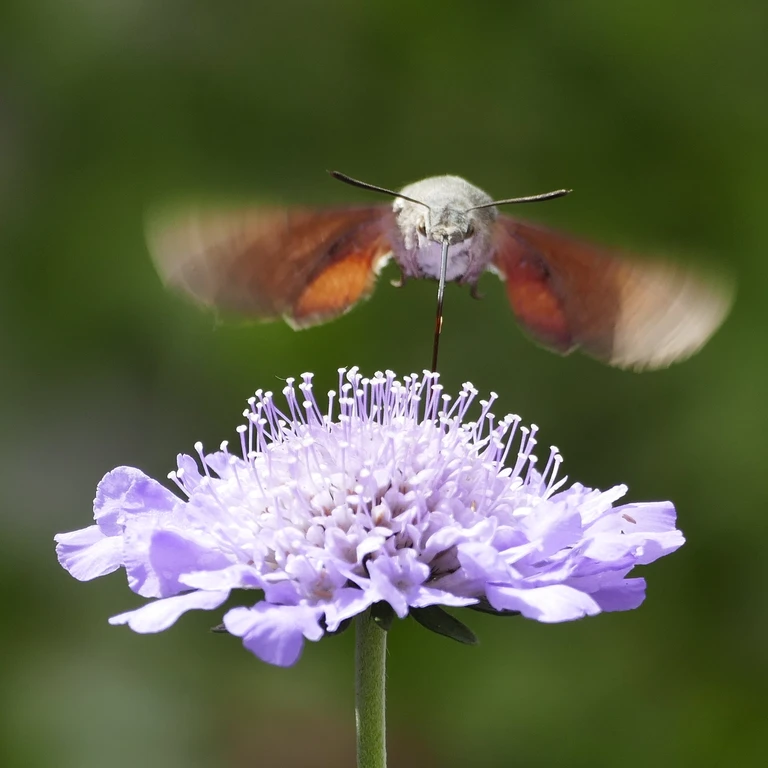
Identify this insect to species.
Macroglossum stellatarum
